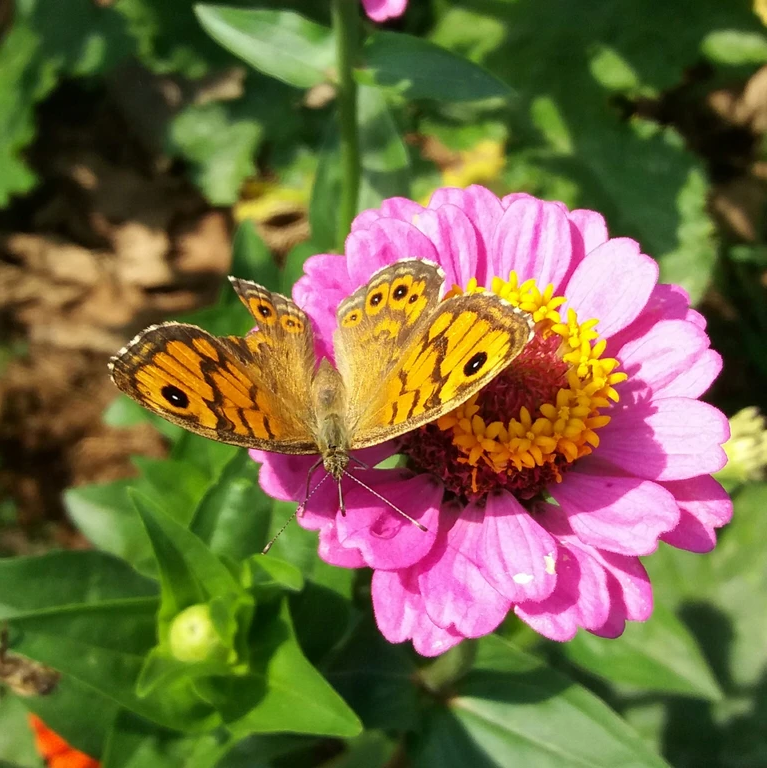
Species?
Lasiommata megera (also Pararge megera)
